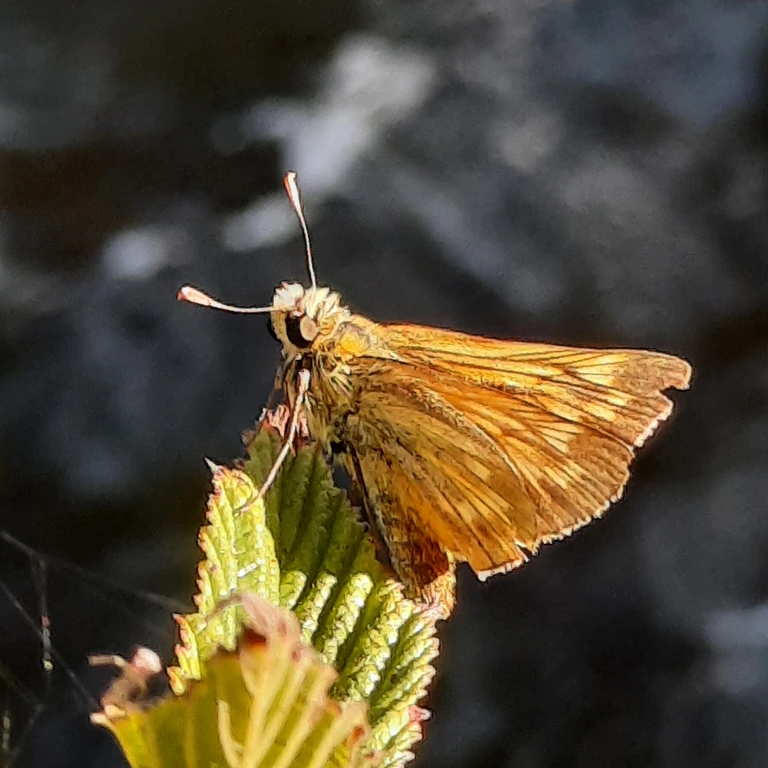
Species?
Ochlodes sylvanus (also Ochlodes venata)
